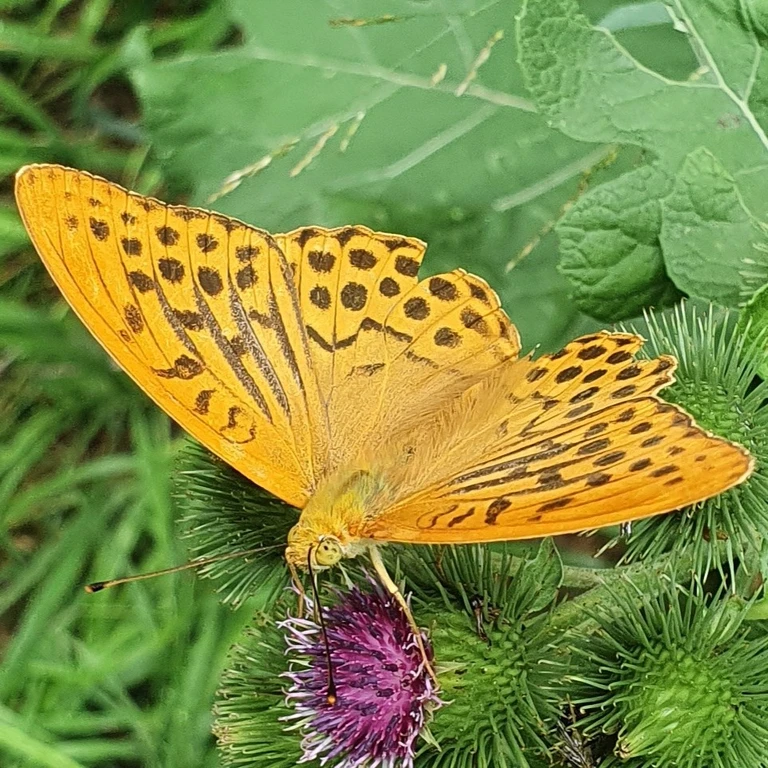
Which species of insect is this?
Argynnis paphia
